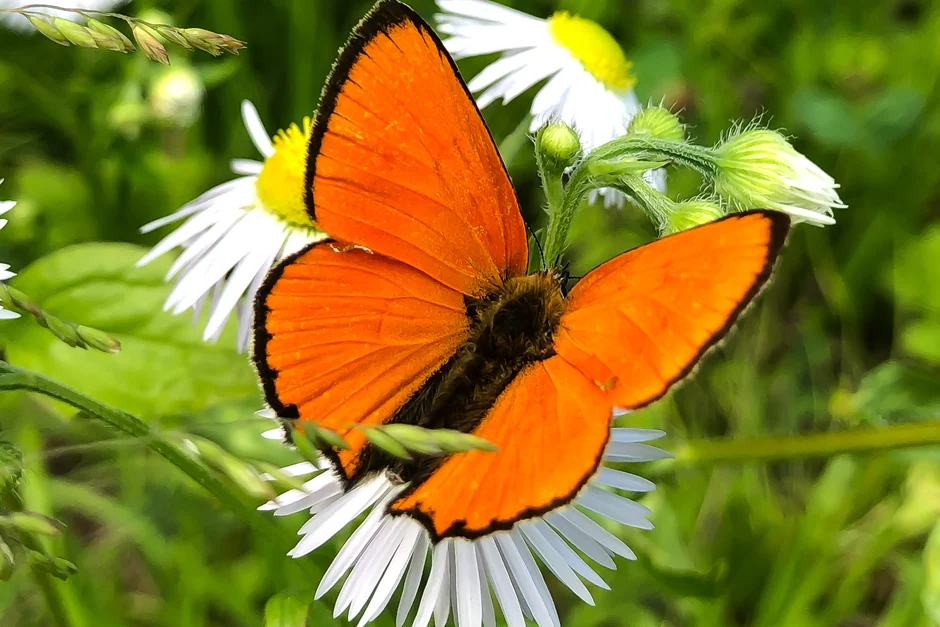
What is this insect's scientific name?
Lycaena virgaureae
